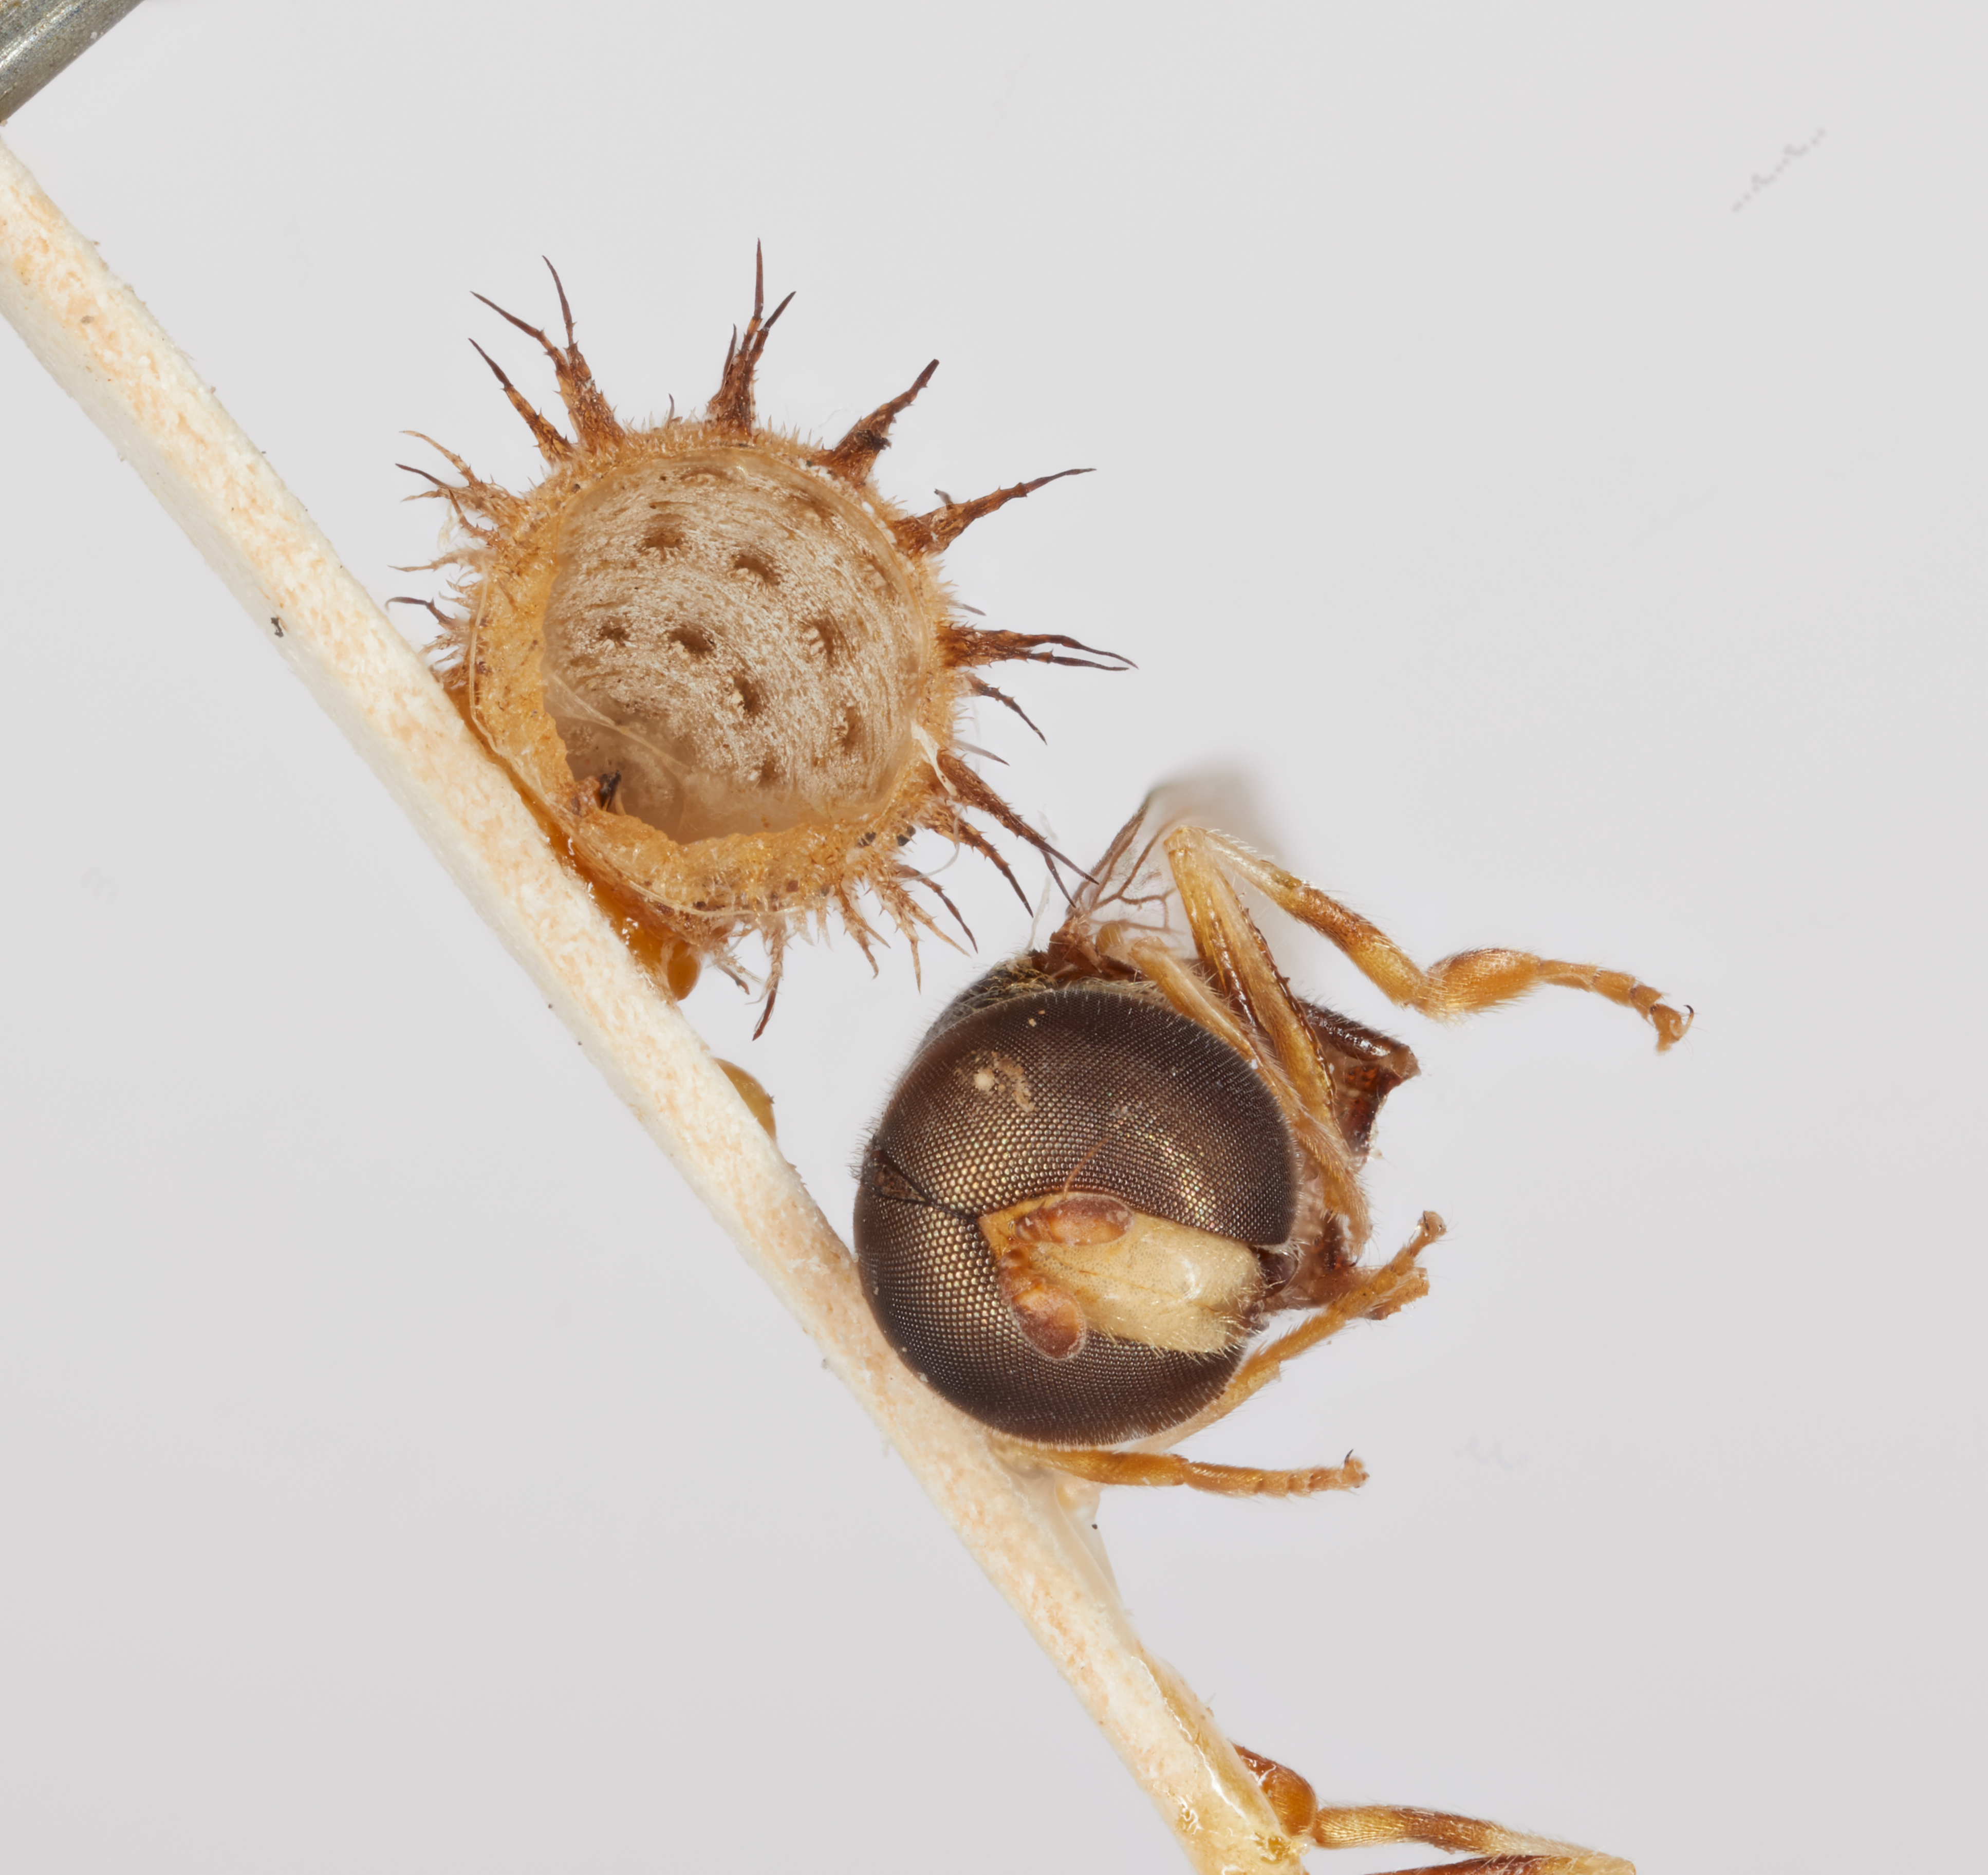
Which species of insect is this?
Paragus brachycerus
